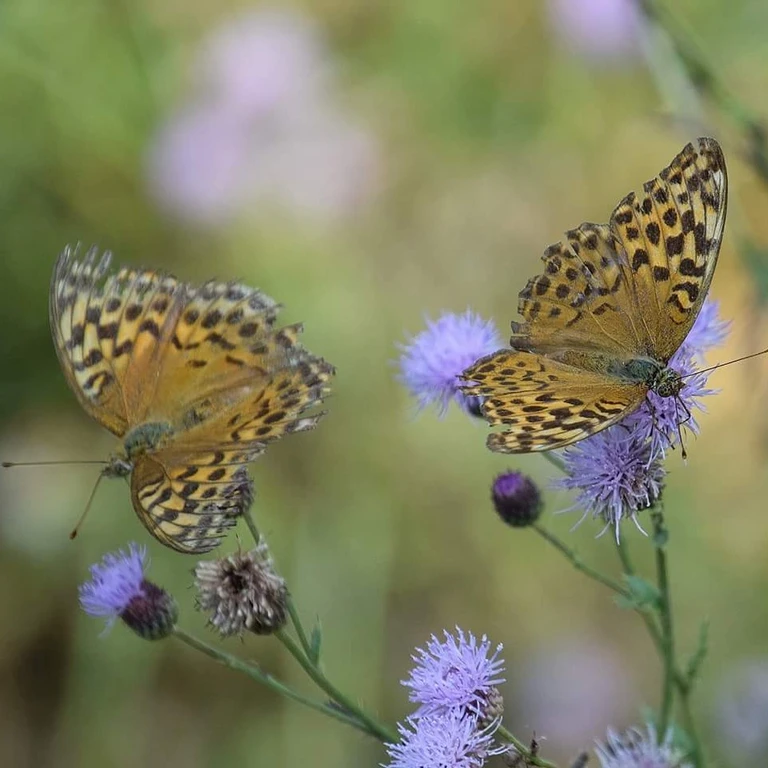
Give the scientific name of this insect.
Argynnis paphia
